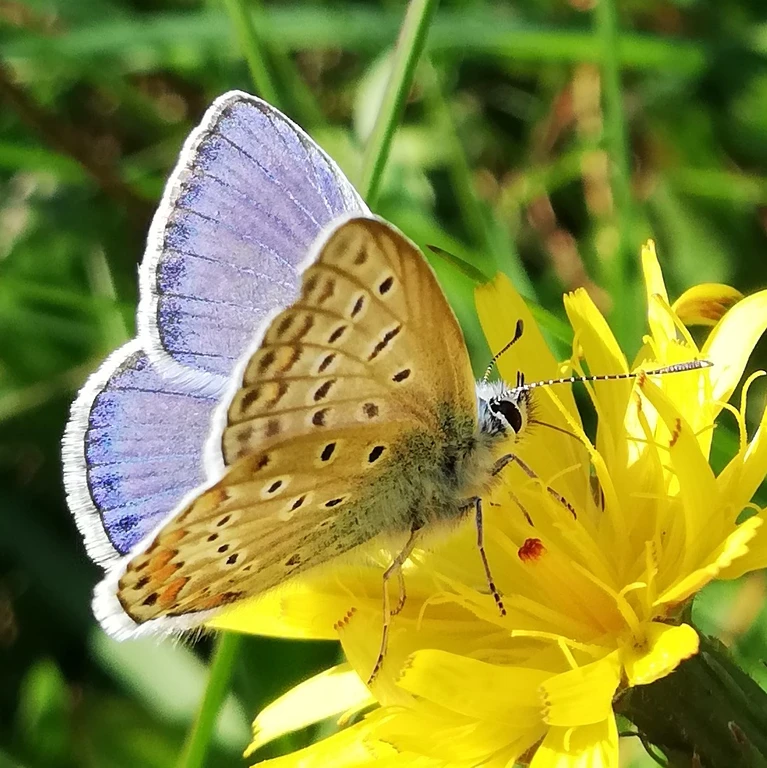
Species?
Polyommatus icarus
